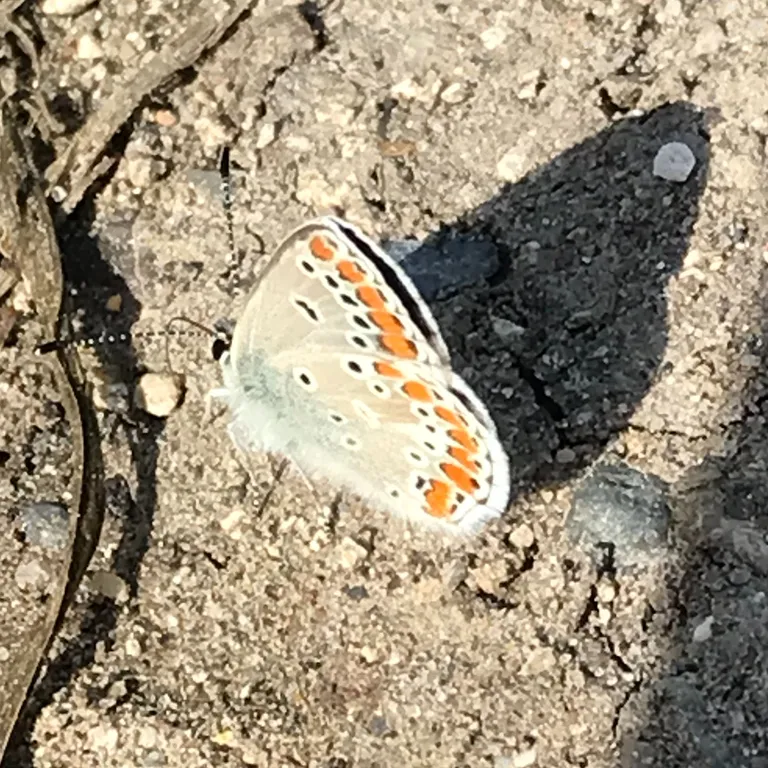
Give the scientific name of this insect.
Aricia agestis/artaxerxes
